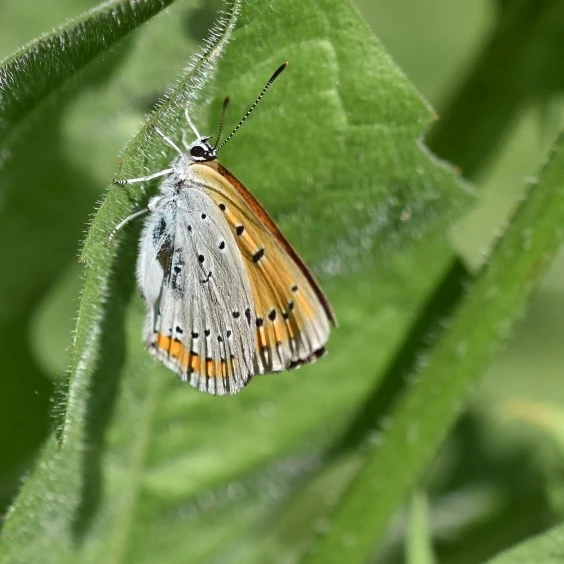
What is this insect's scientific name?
Lycaena dispar
